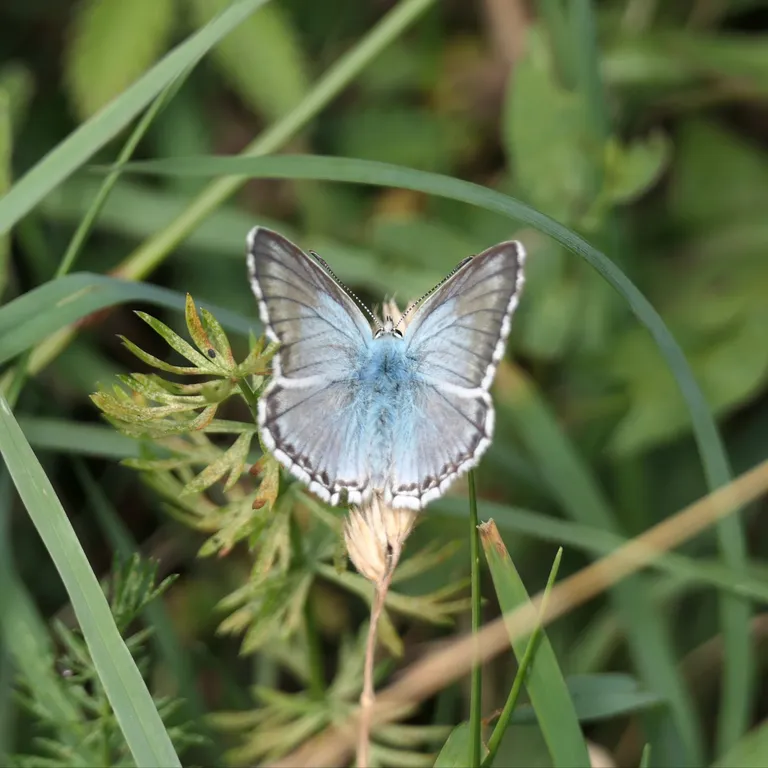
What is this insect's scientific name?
Lysandra coridon
